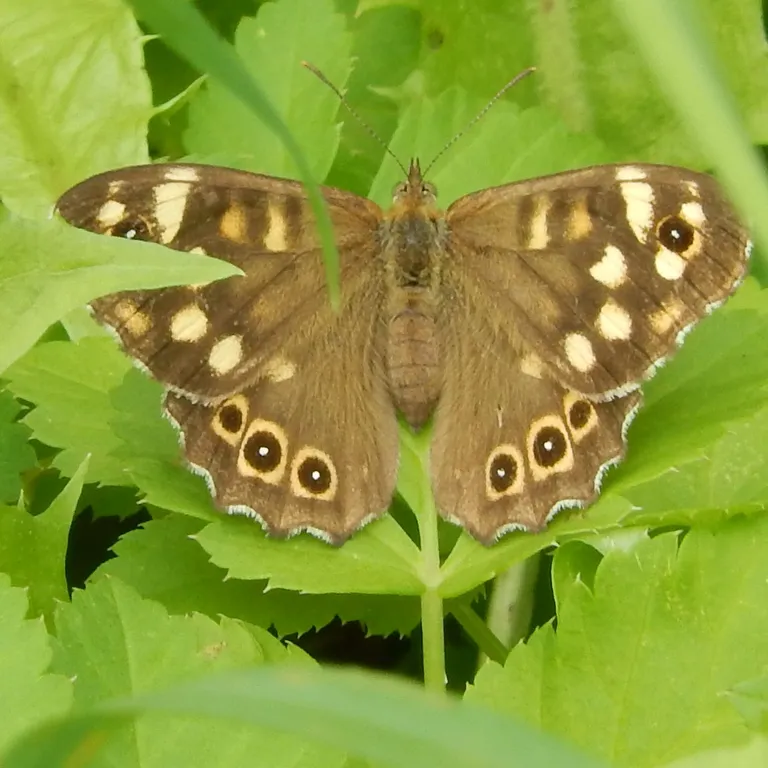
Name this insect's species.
Pararge aegeria
